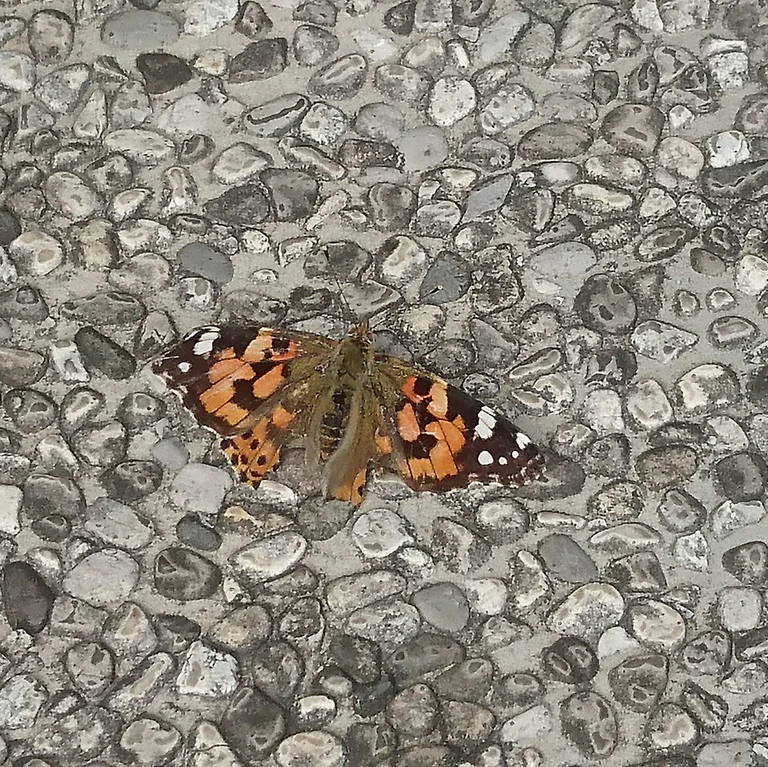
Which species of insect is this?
Vanessa cardui
